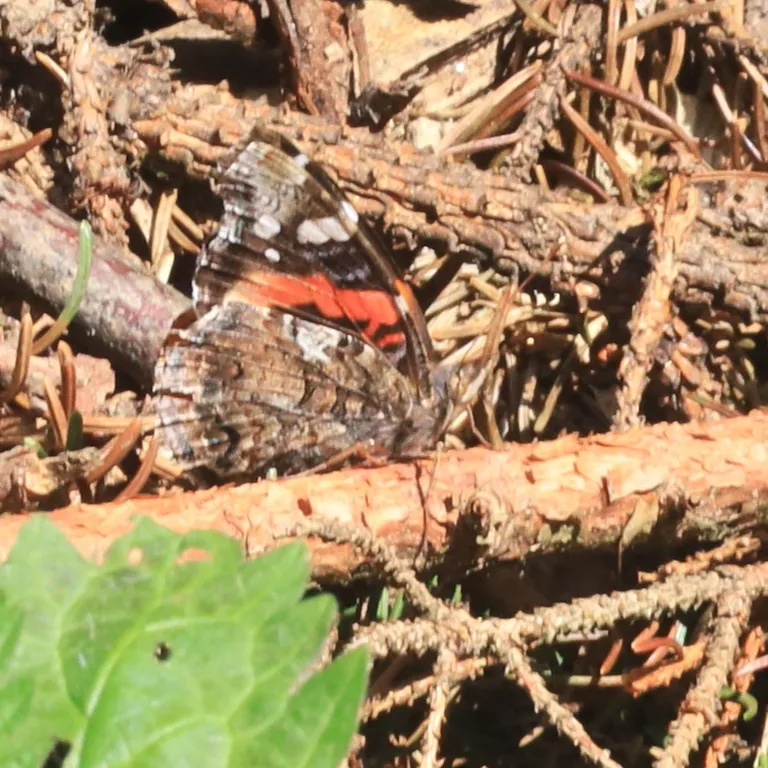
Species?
Vanessa atalanta
